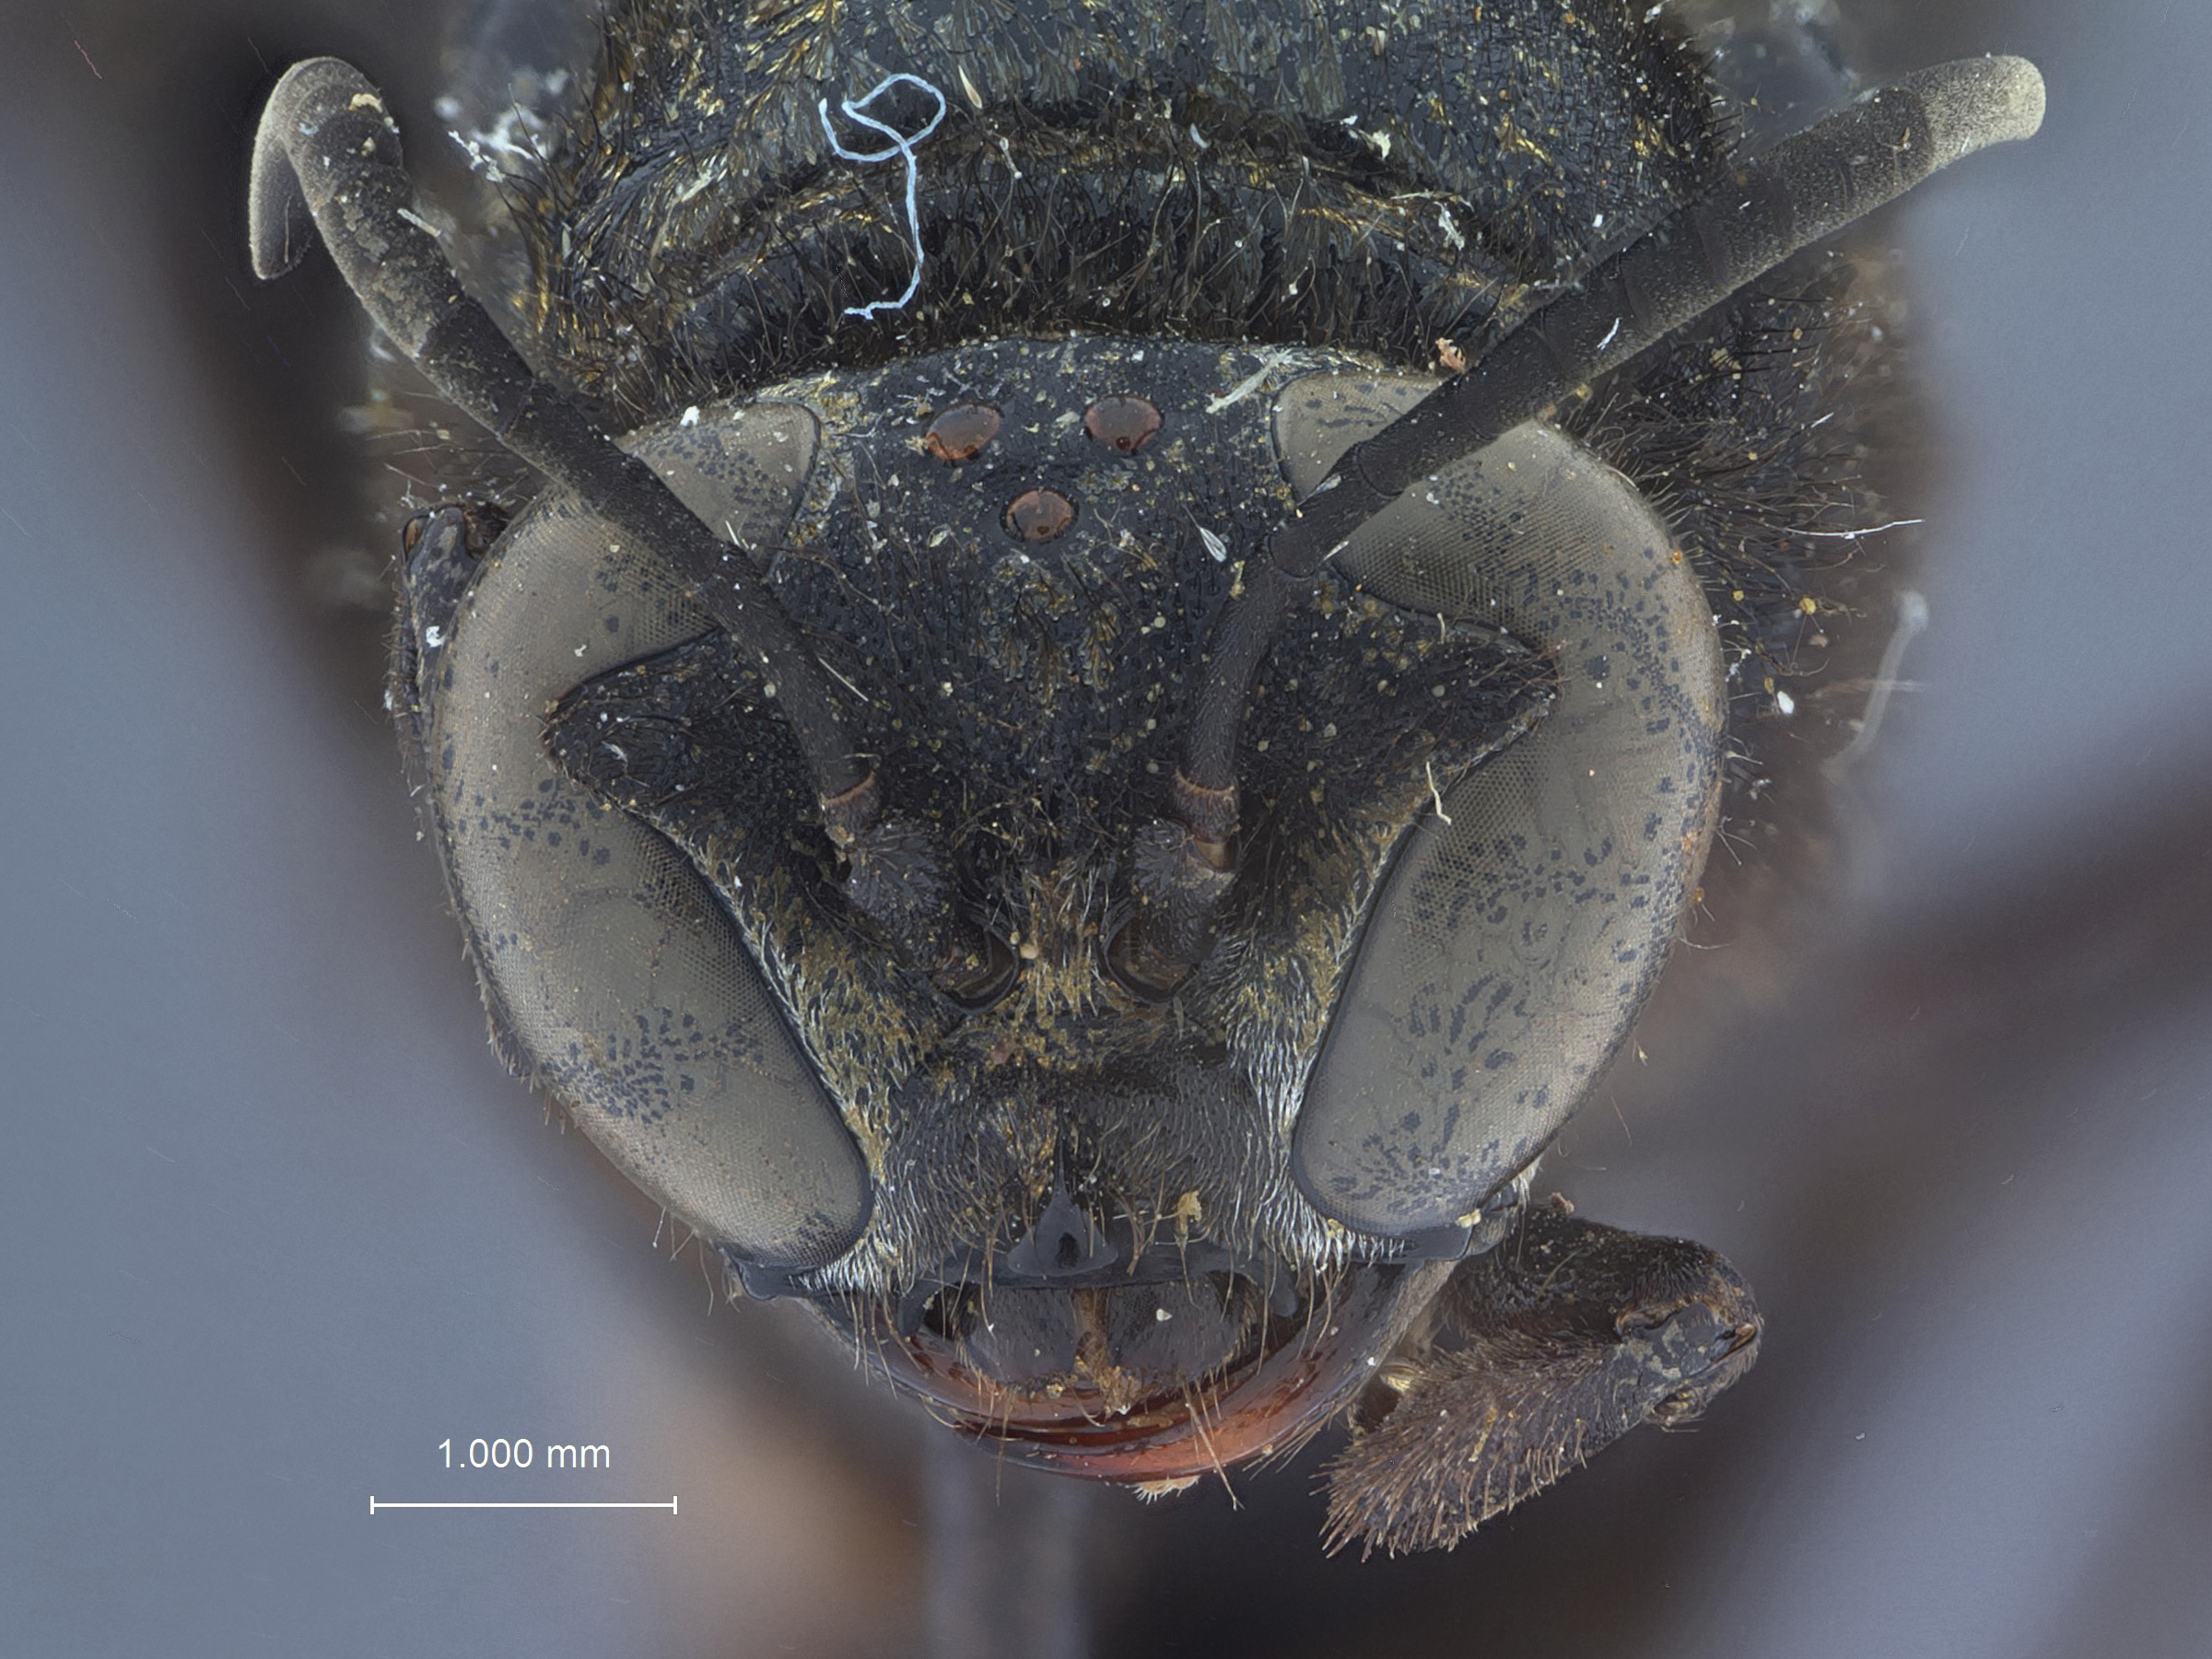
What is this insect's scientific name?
Trypoxylon gandarai
